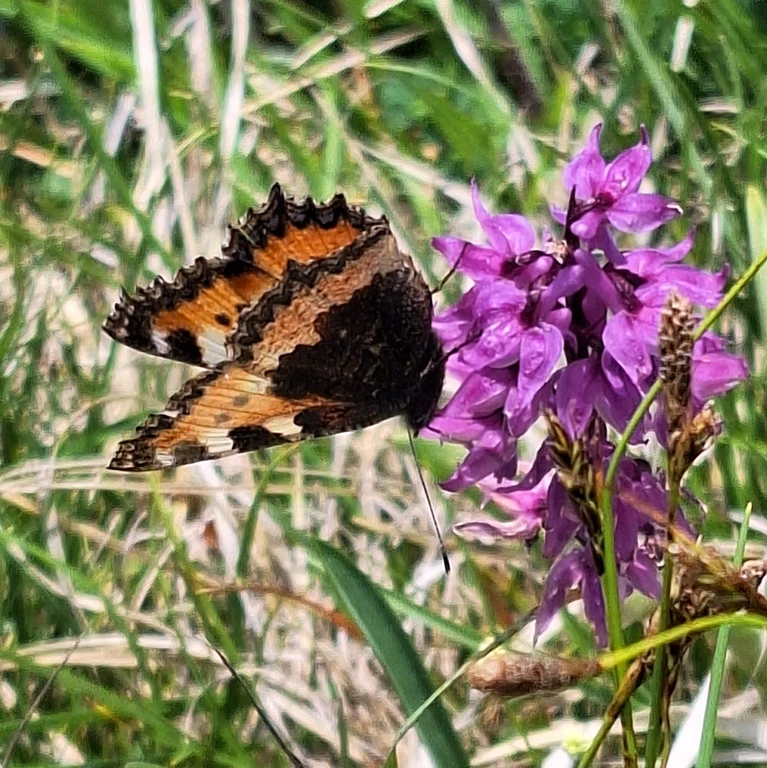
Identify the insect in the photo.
Aglais urticae
